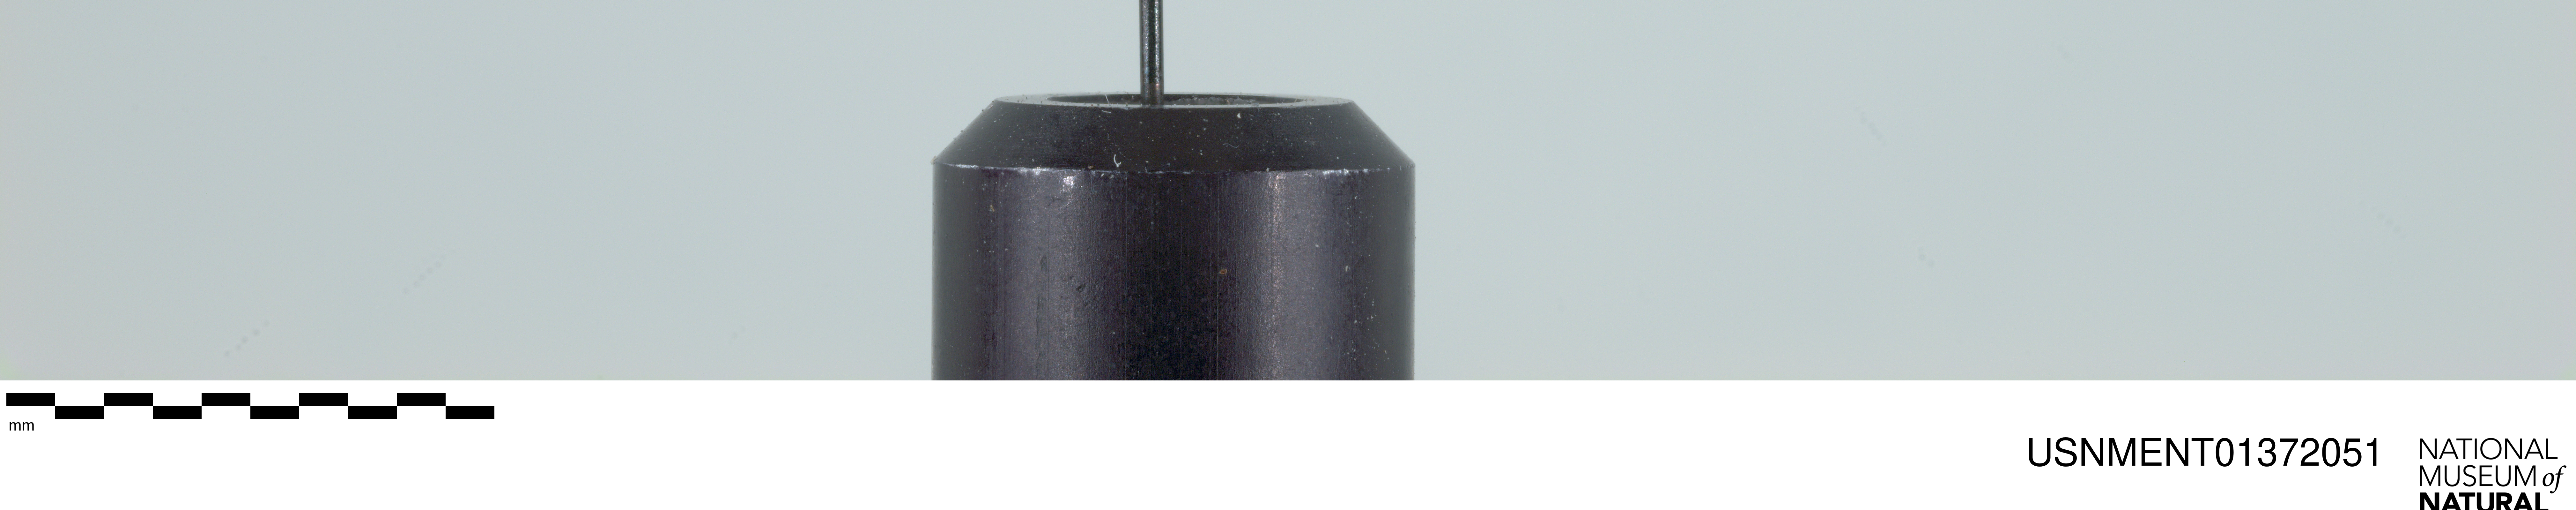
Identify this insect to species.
Neorhynchocephalus volaticus
